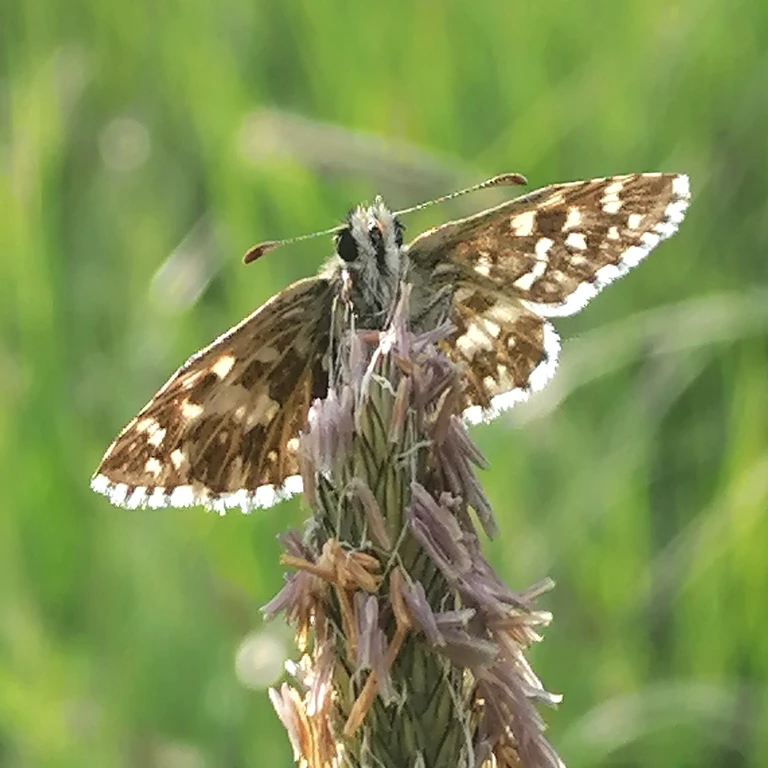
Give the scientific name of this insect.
Pyrgus malvae
